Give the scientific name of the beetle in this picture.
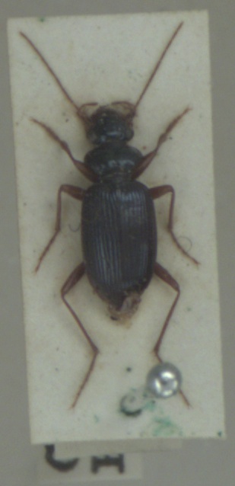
Leistus fulvibarbis
